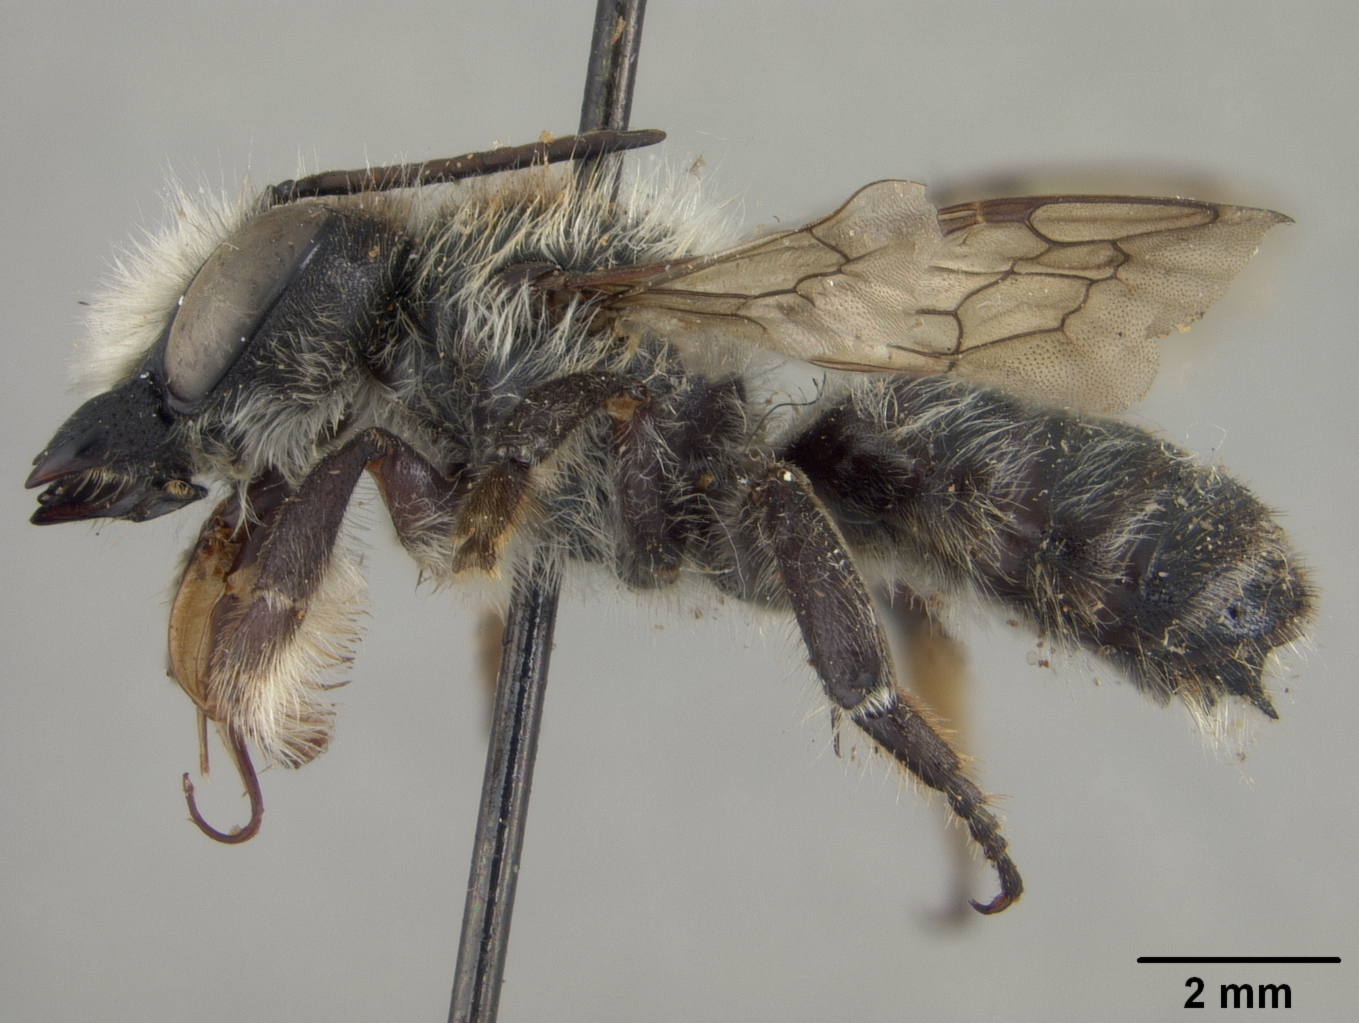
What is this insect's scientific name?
Megachile albula
